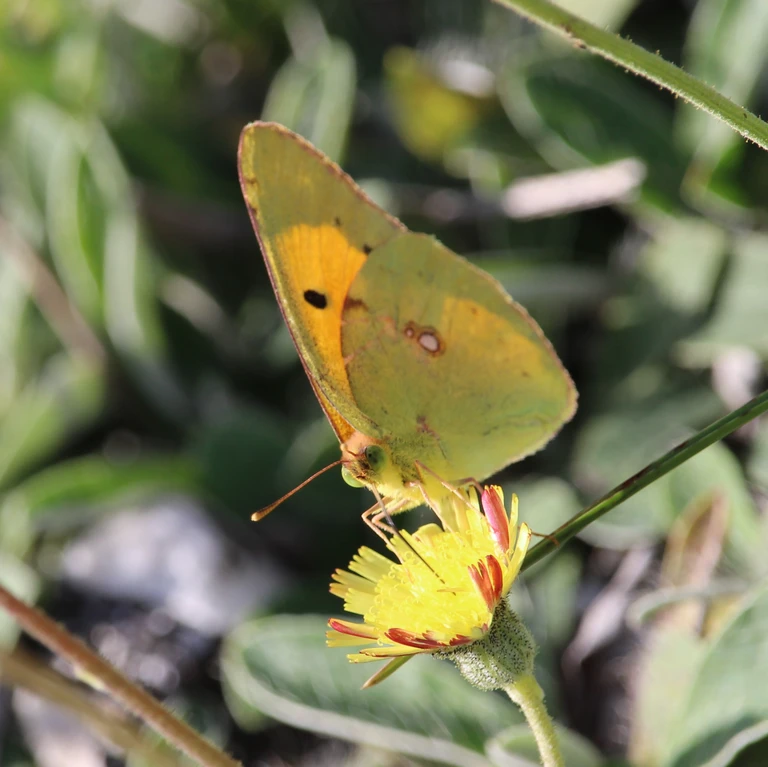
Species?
Colias croceus
